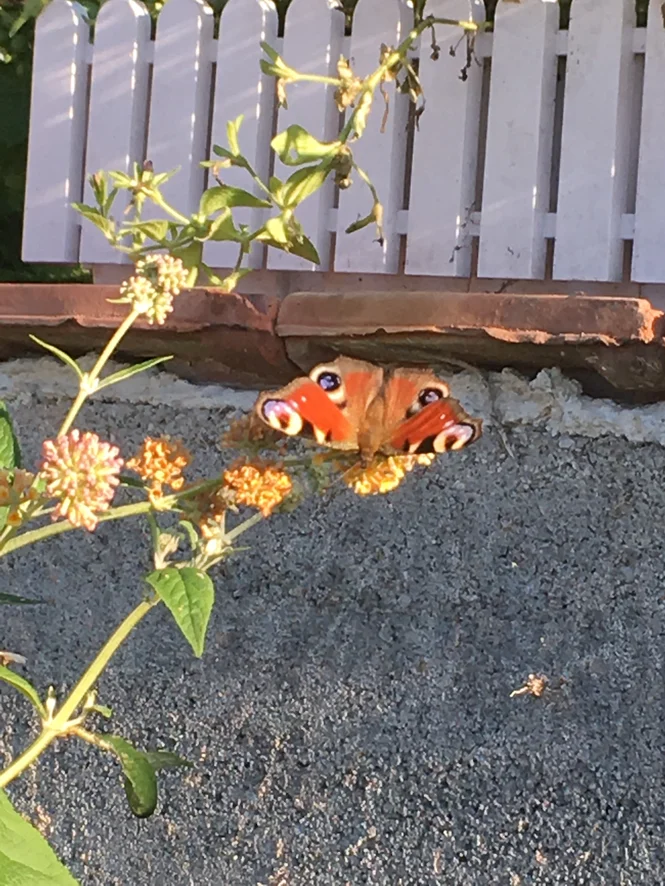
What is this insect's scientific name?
Aglais io
